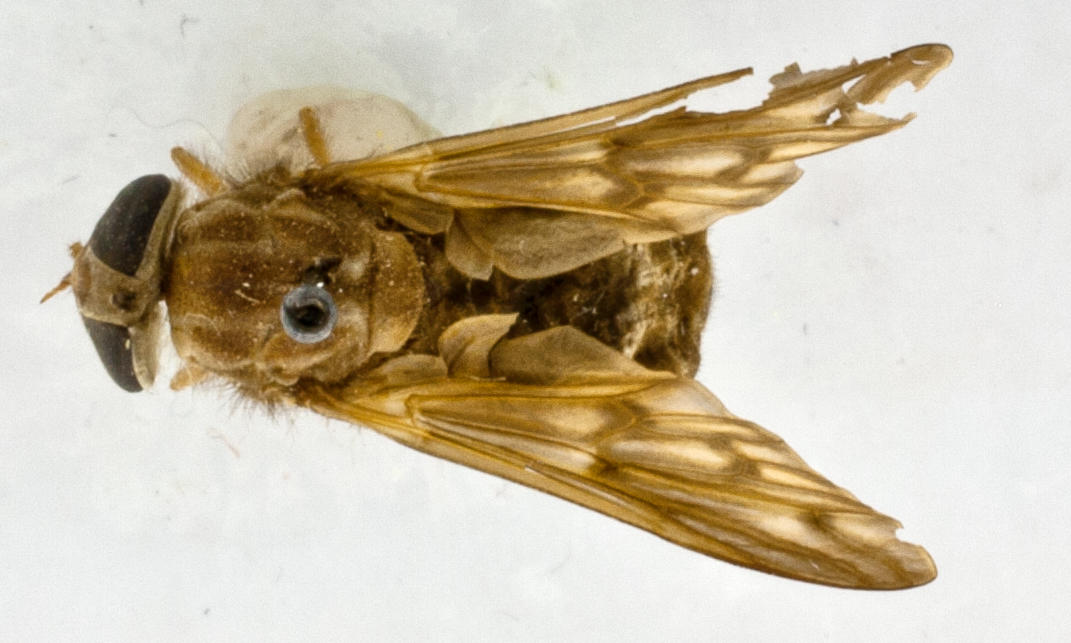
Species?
Merycomyia haitiensis (also Thaumastomyia haitiensis)
